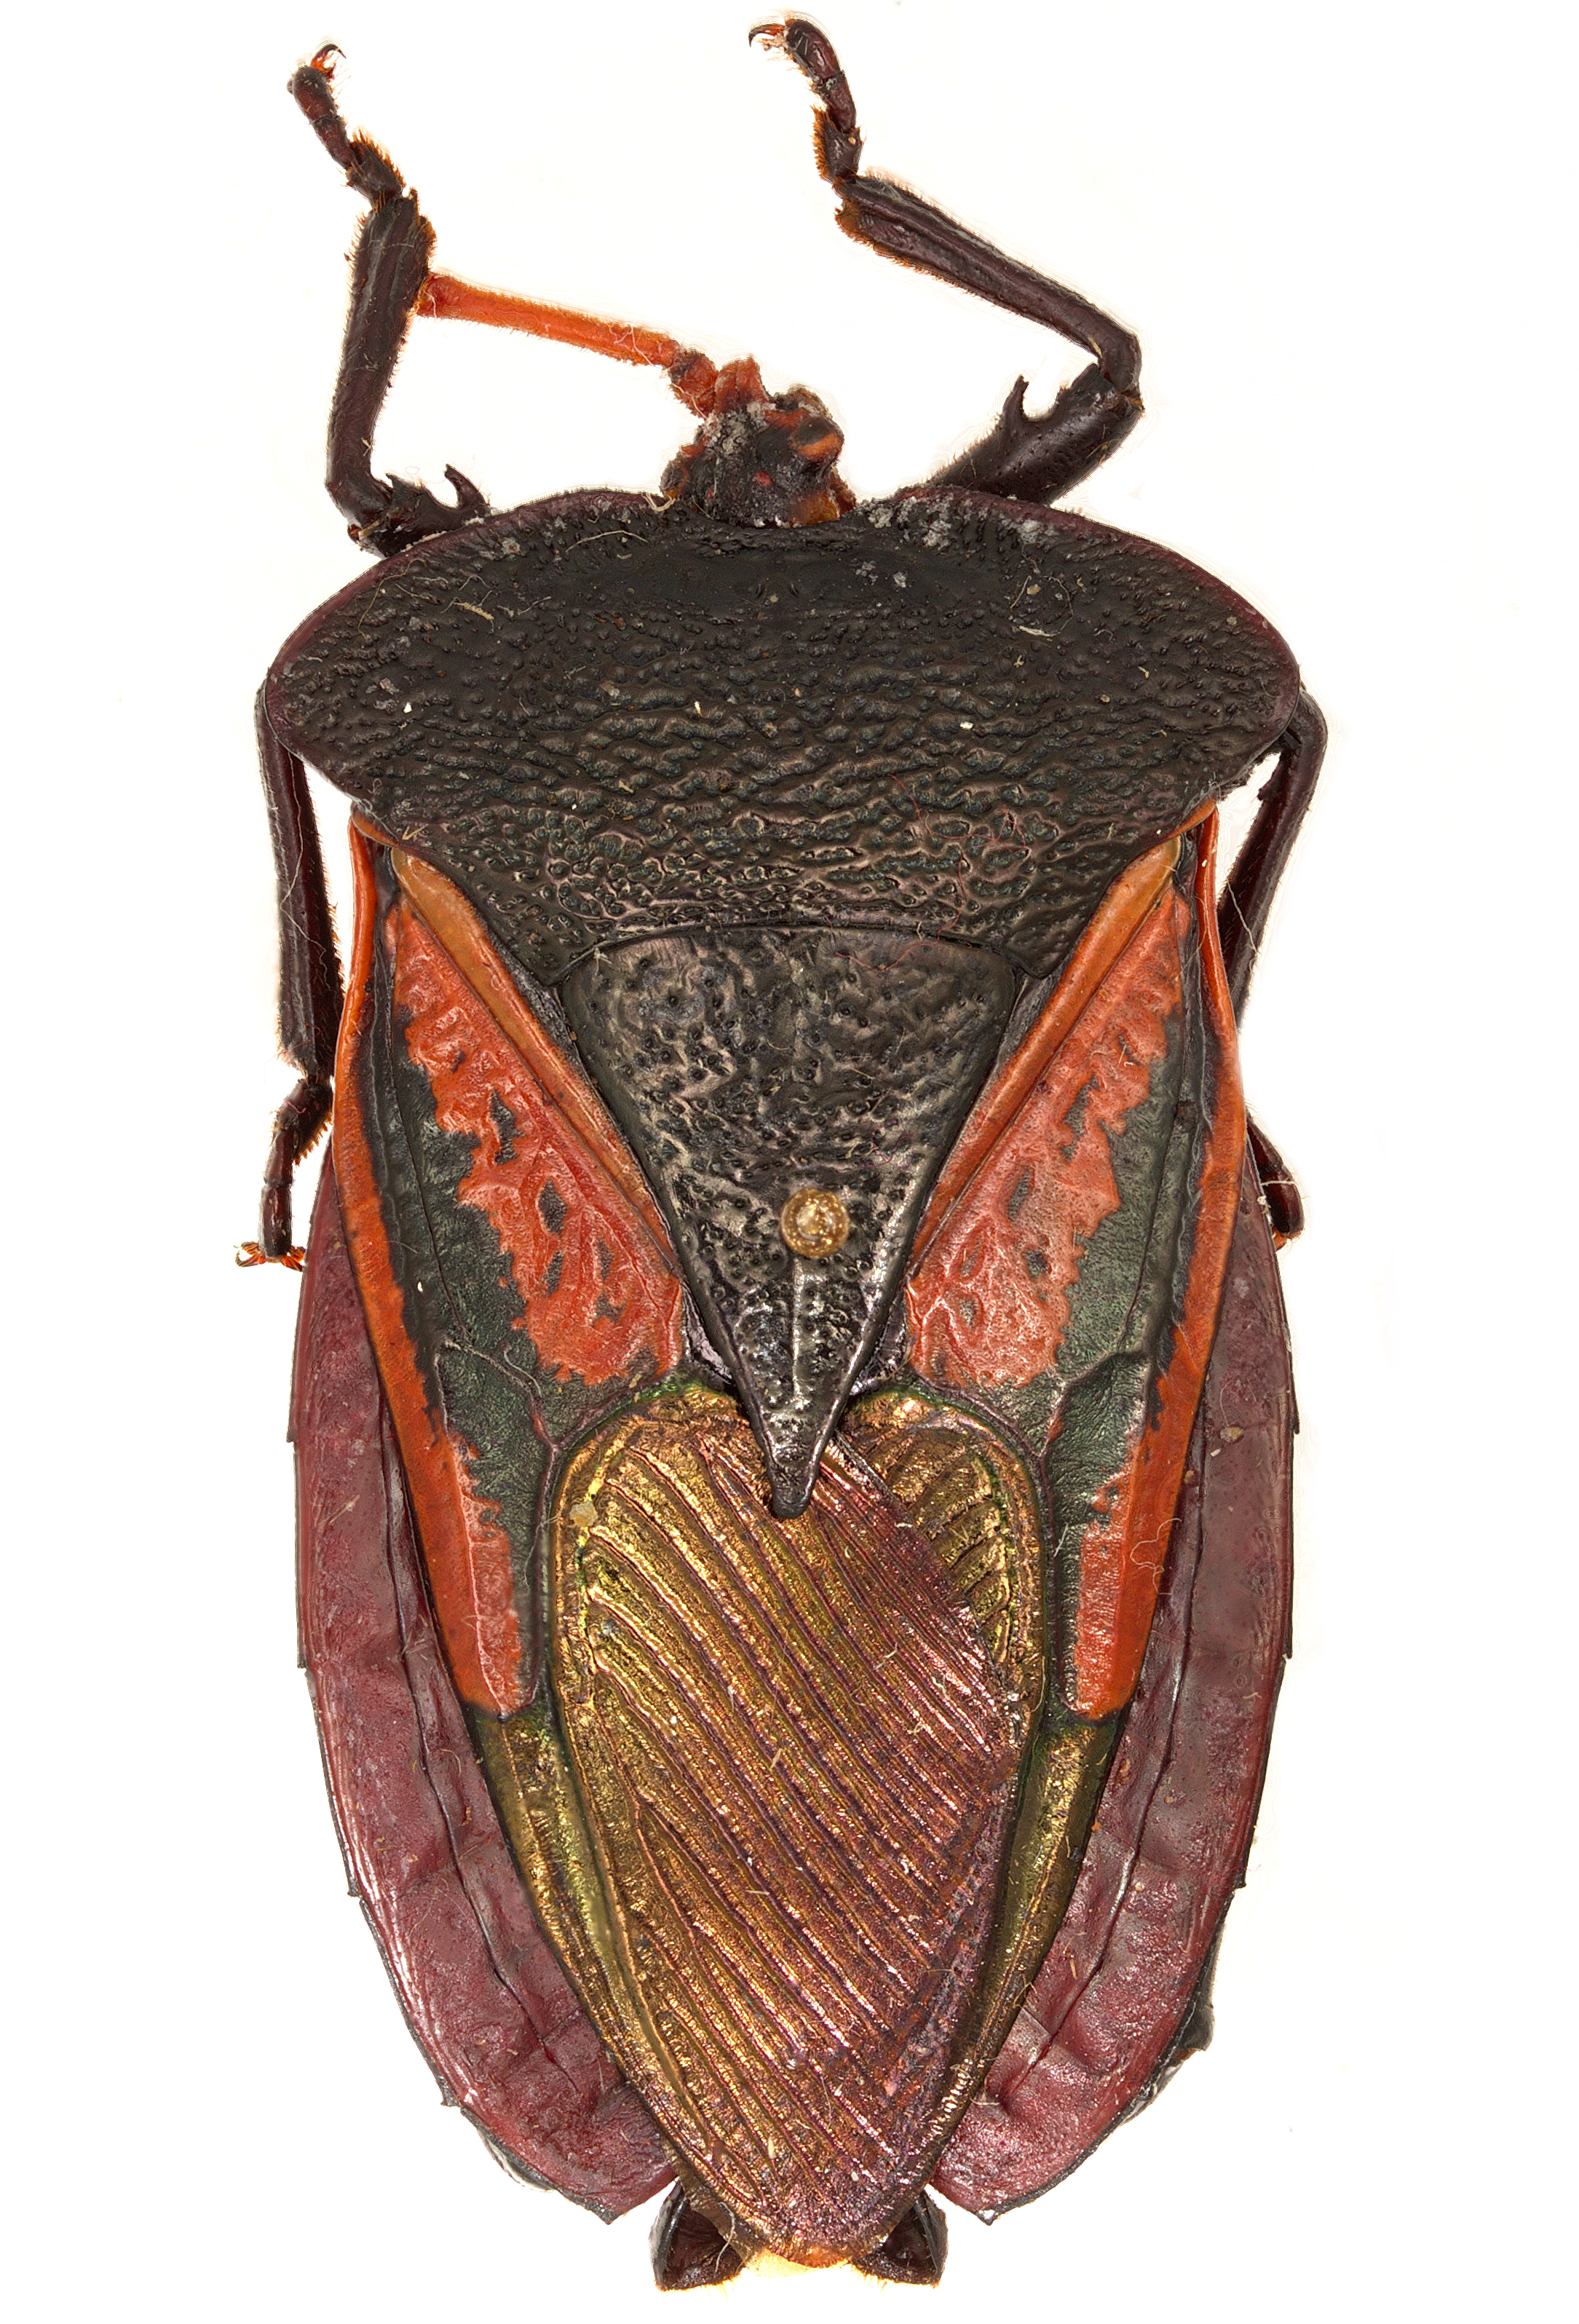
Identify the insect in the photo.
Oncomerus flavicornis
